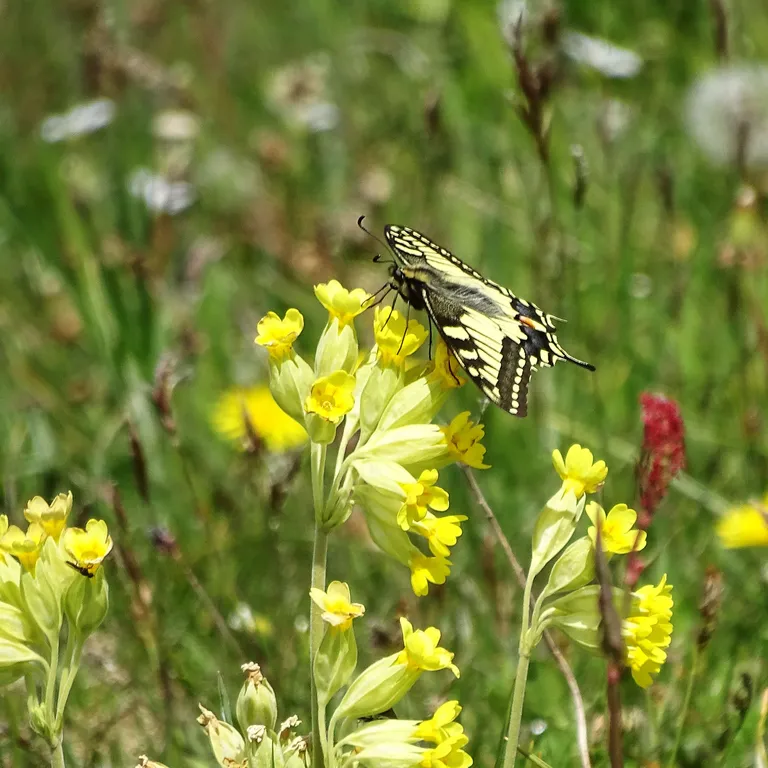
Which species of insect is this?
Papilio machaon
